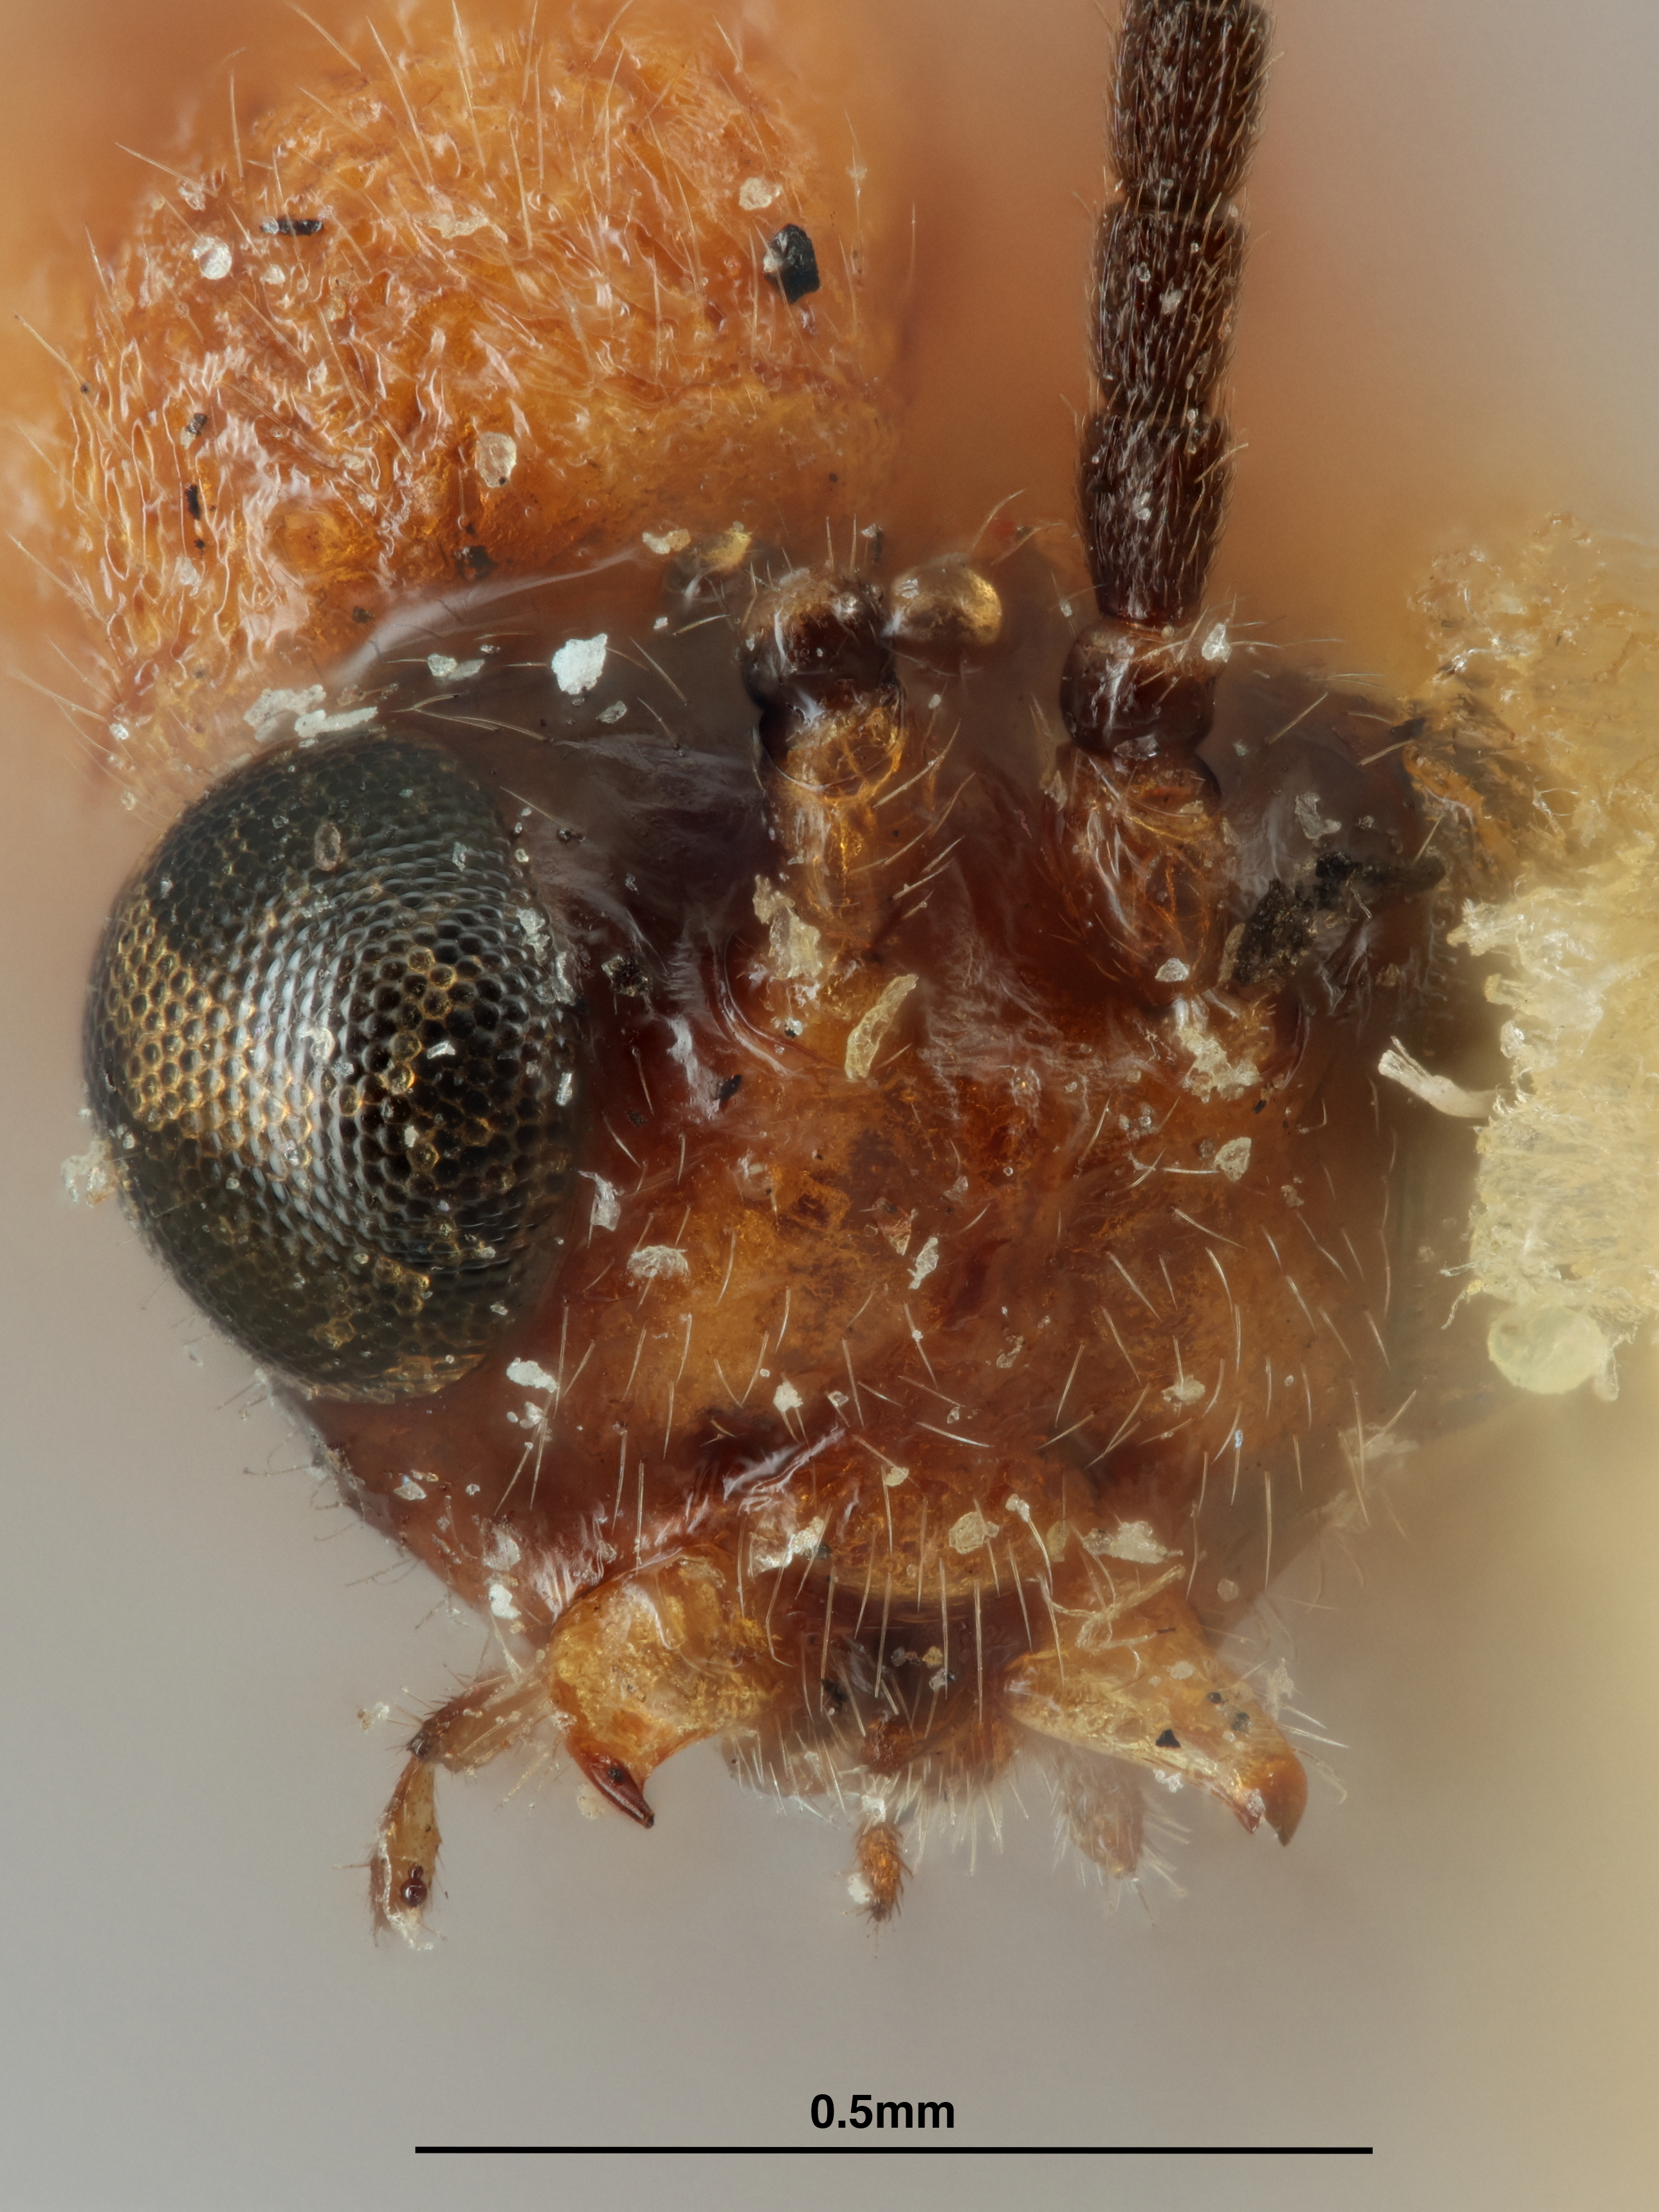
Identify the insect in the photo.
Aphidius scorpinicus
